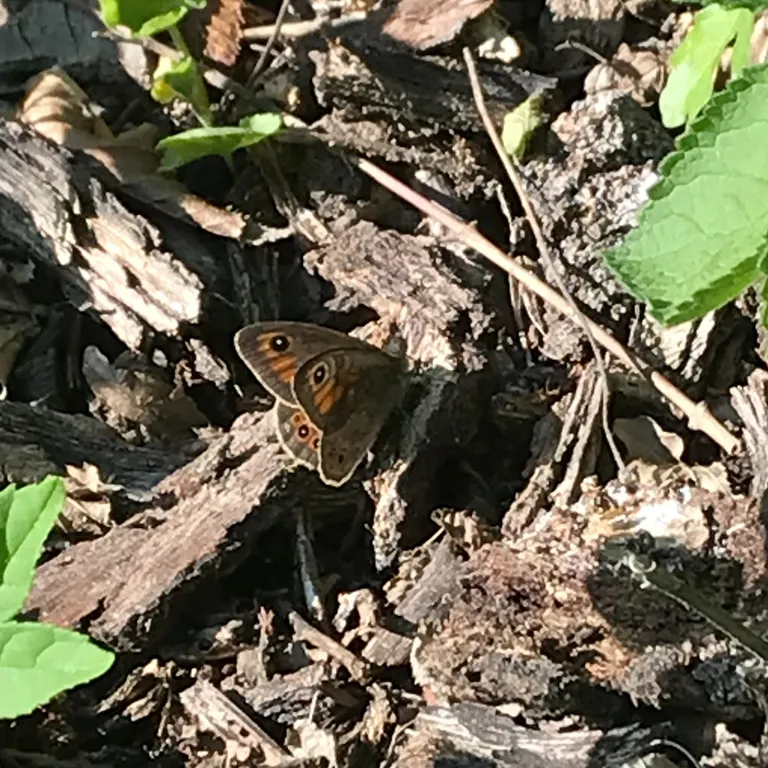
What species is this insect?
Lasiommata maera (also Pararge maera)
